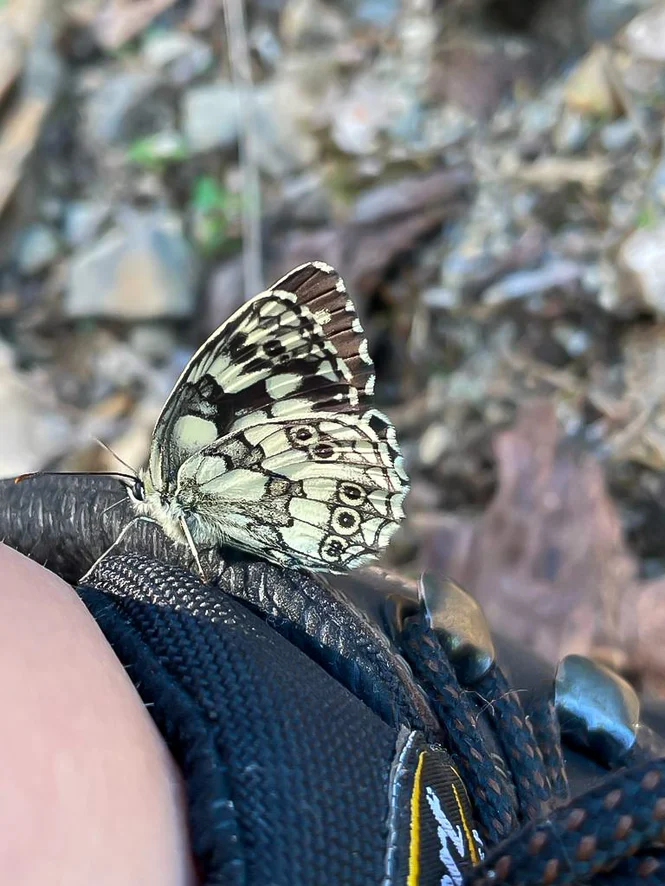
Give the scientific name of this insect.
Melanargia galathea
